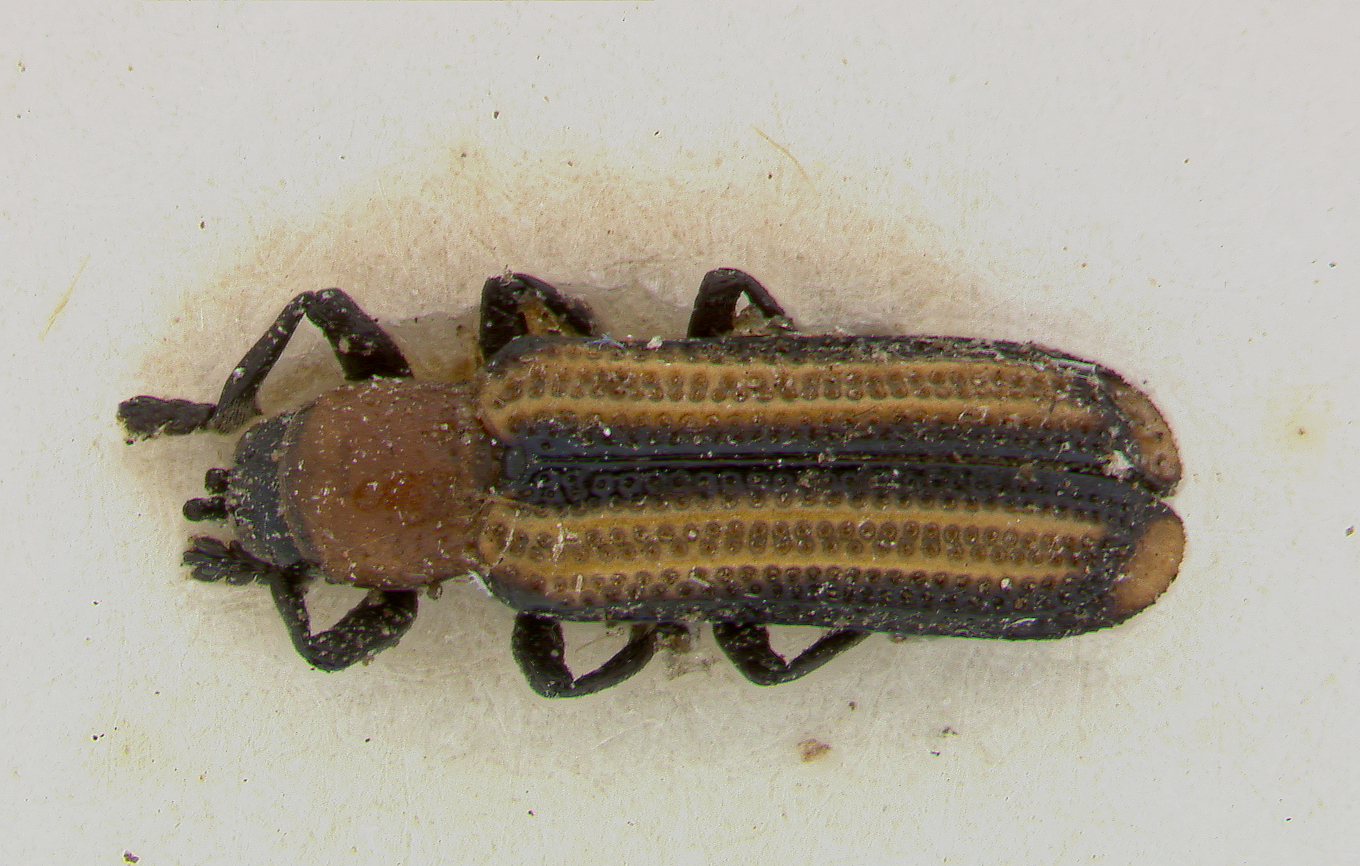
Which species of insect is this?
Anisostena confusa
